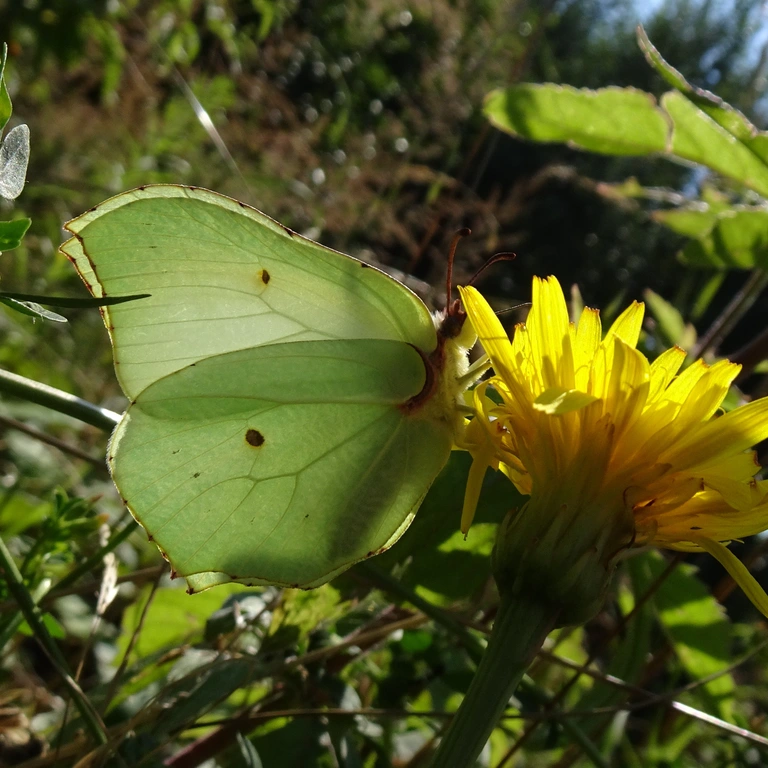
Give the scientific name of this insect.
Gonepteryx rhamni
